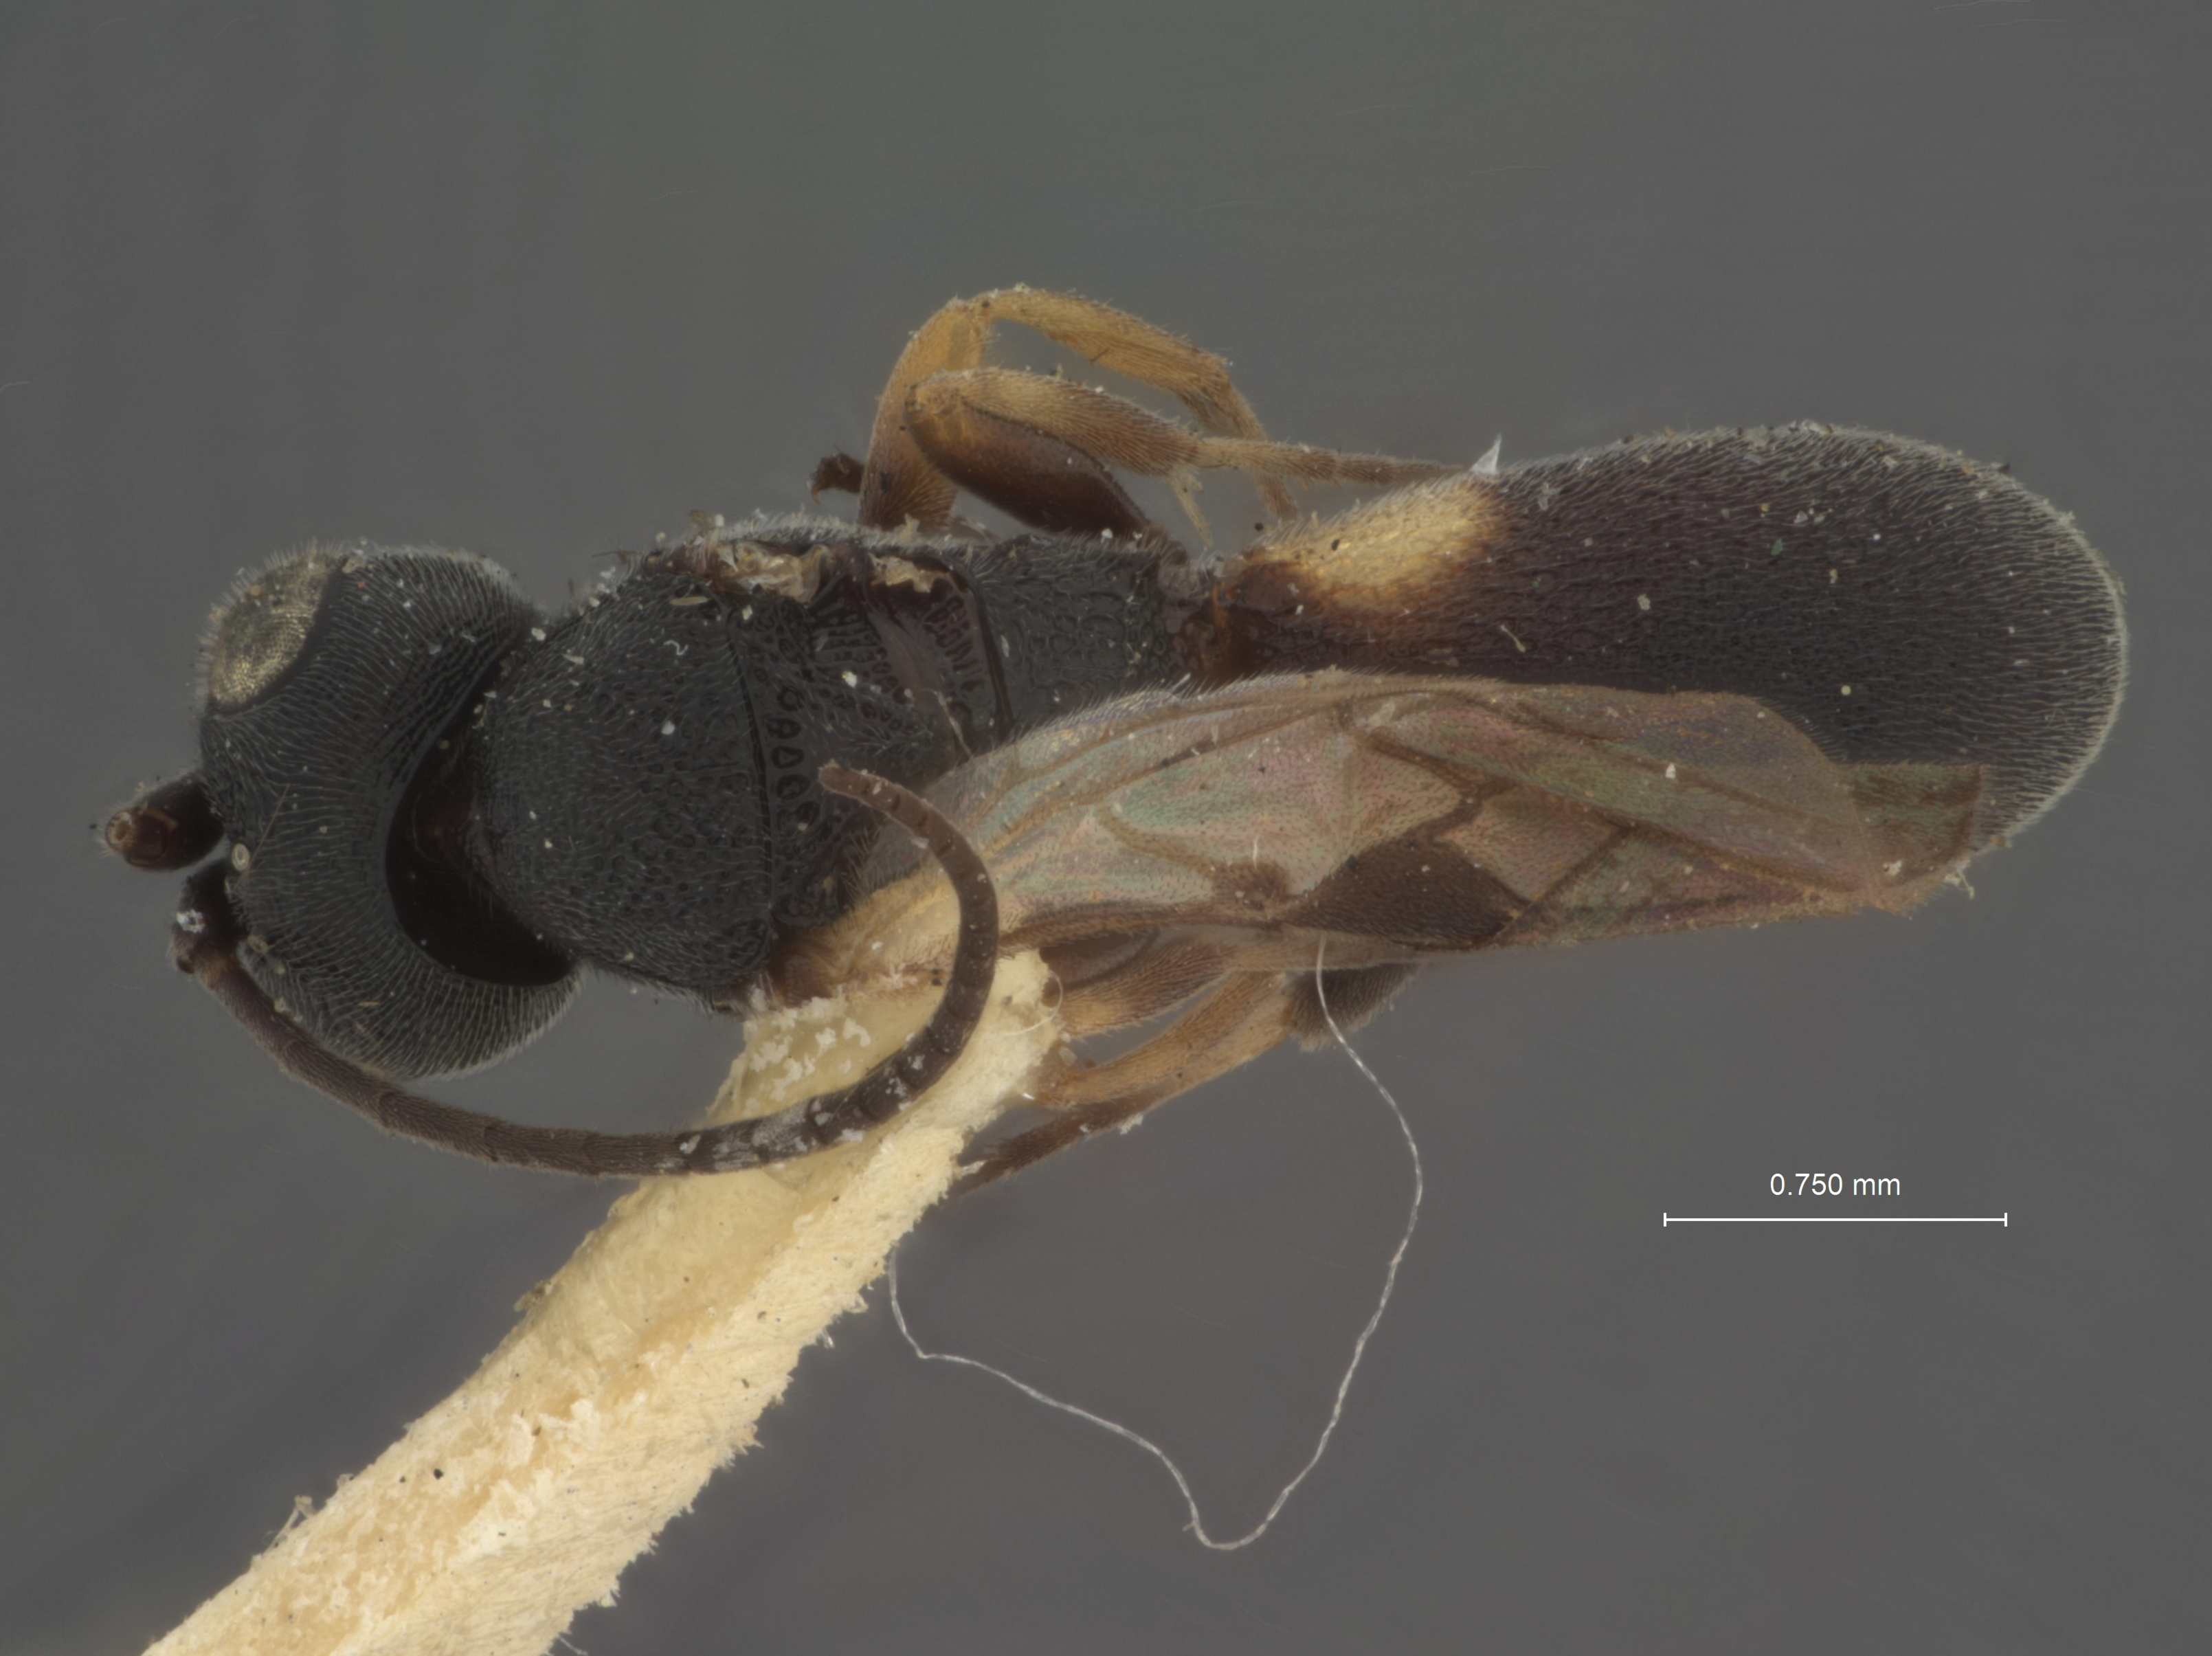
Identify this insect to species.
Chelonus konkaputus
